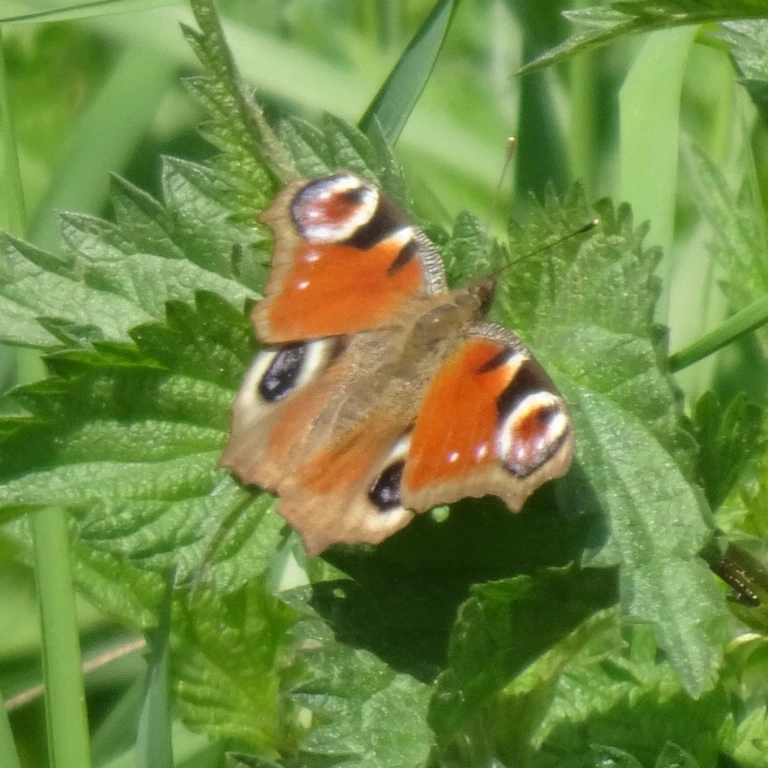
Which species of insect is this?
Aglais io
